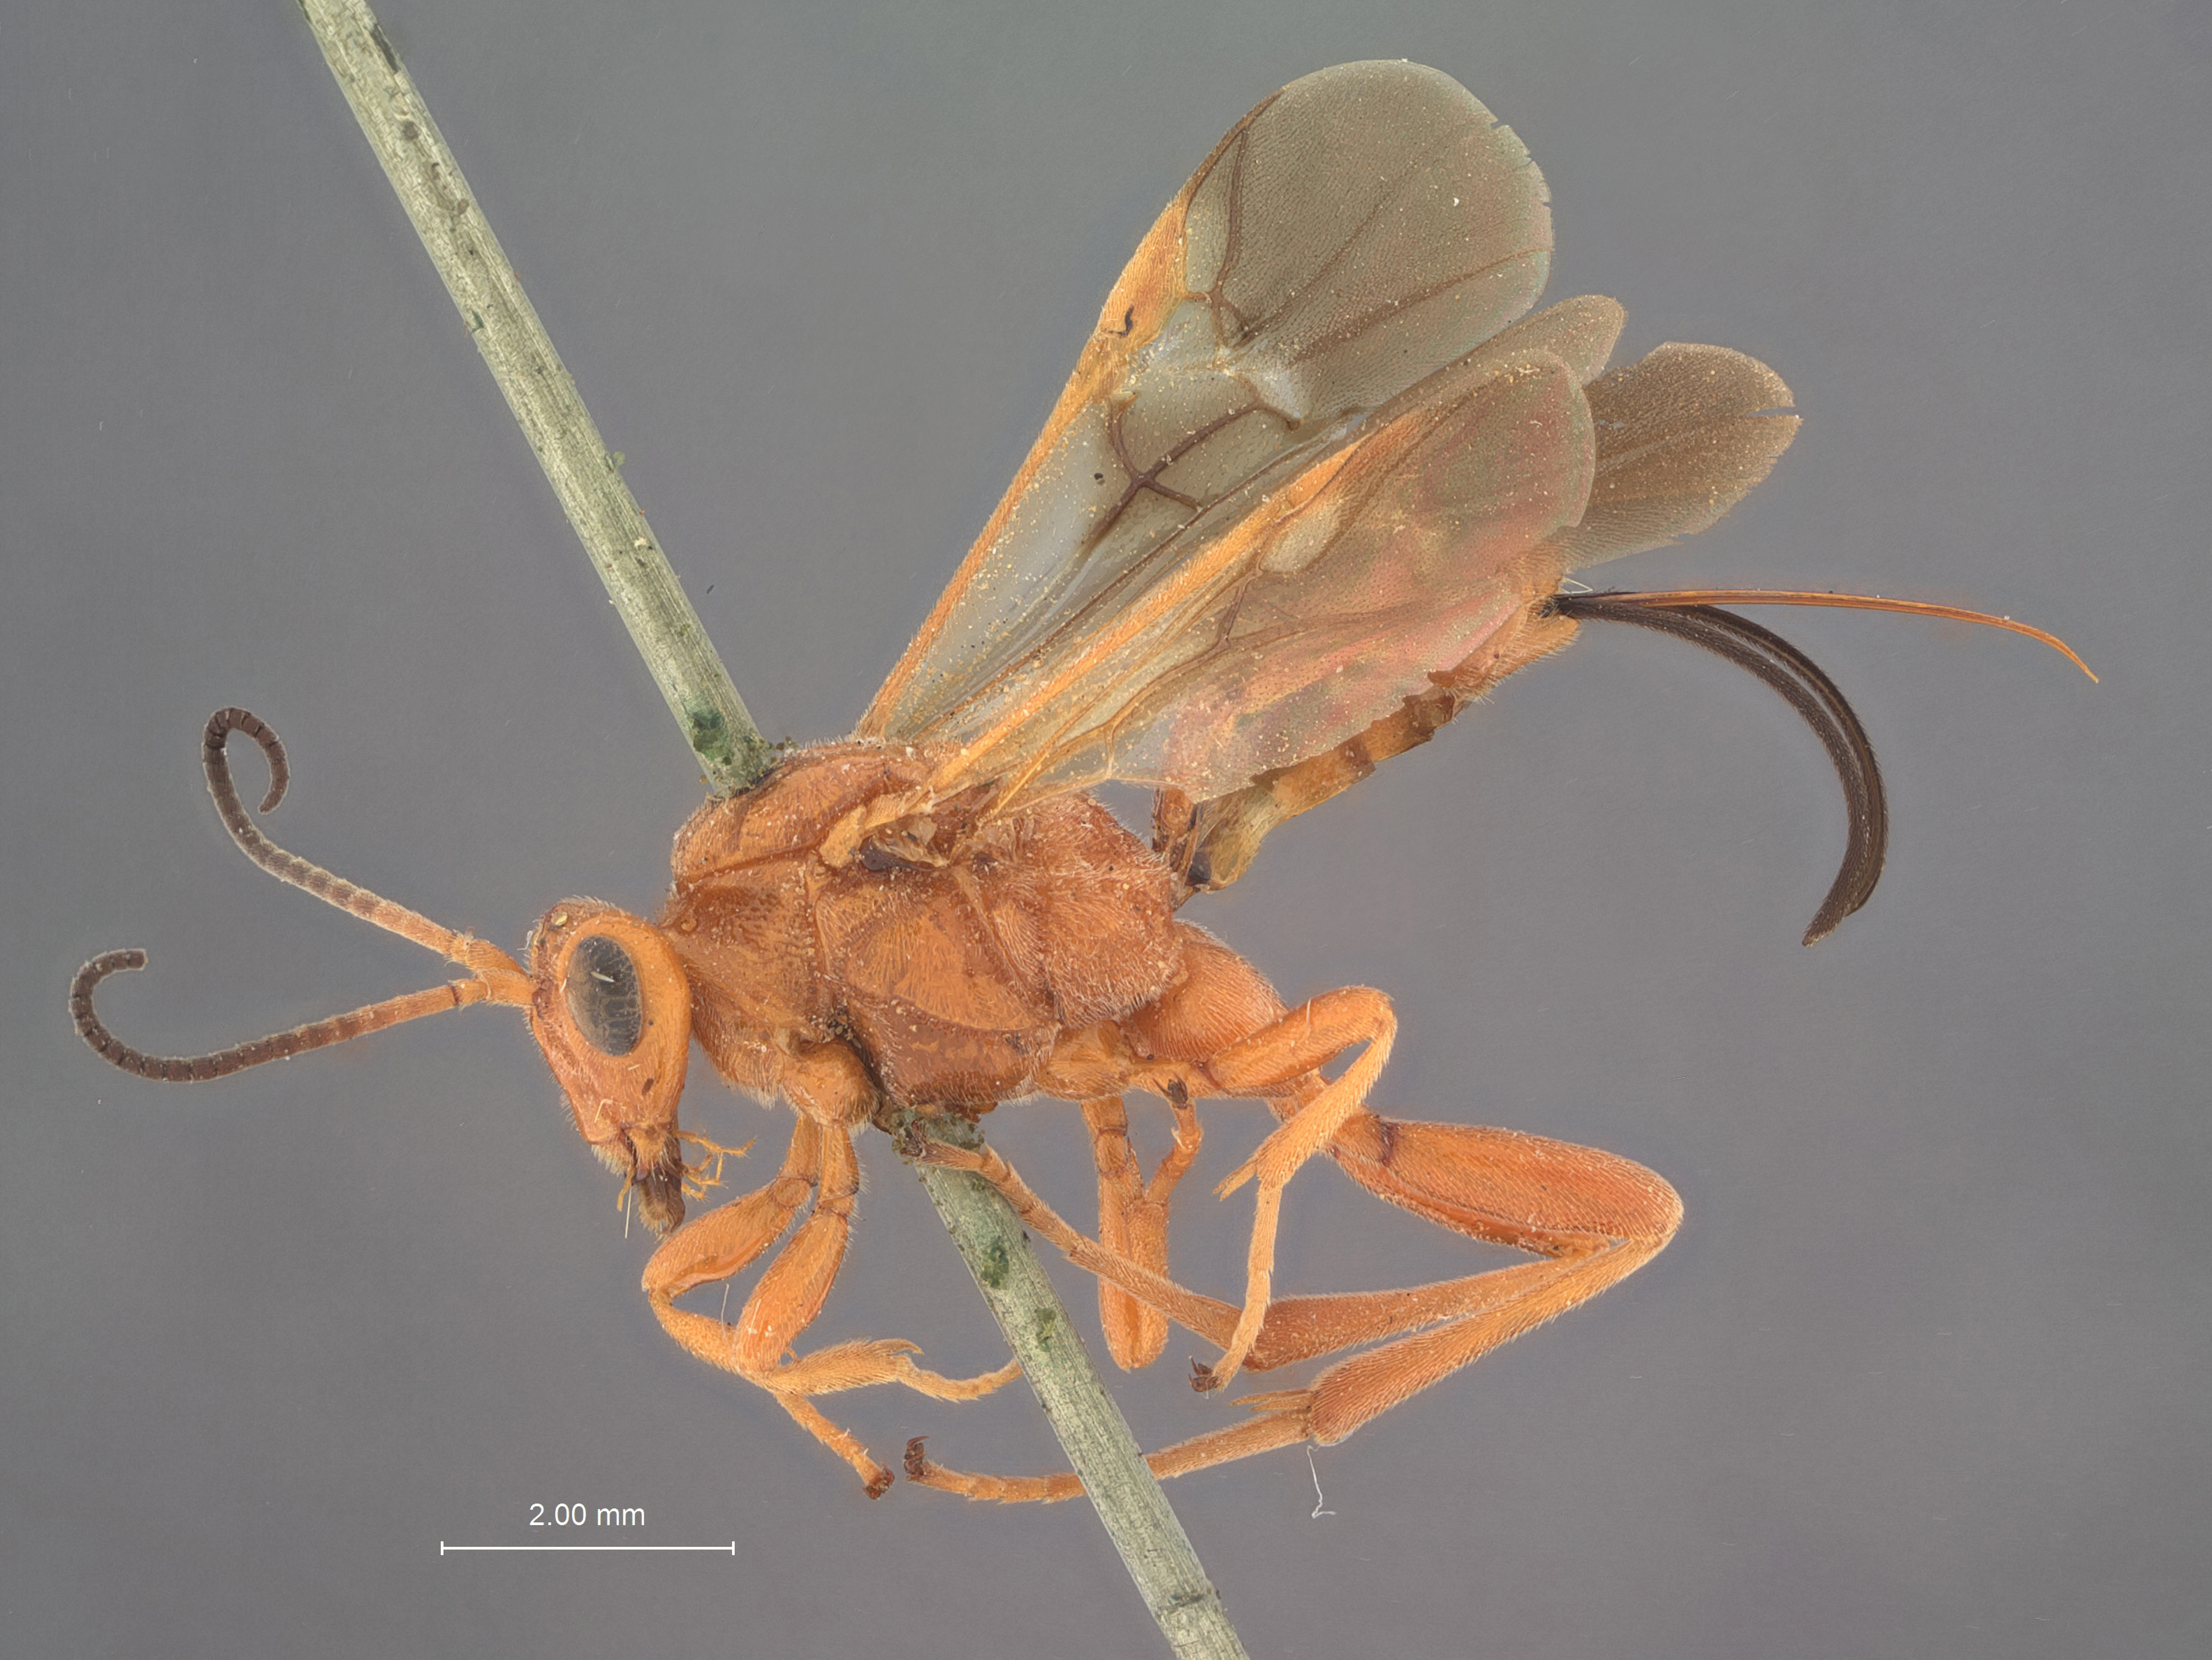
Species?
Agathirsia testacea
